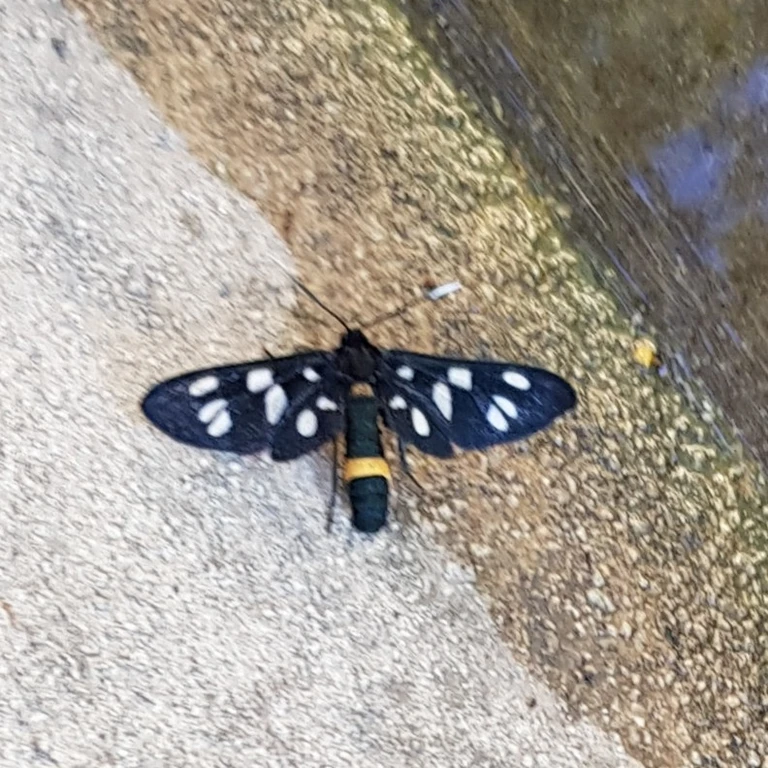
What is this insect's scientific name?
Amata phegea
